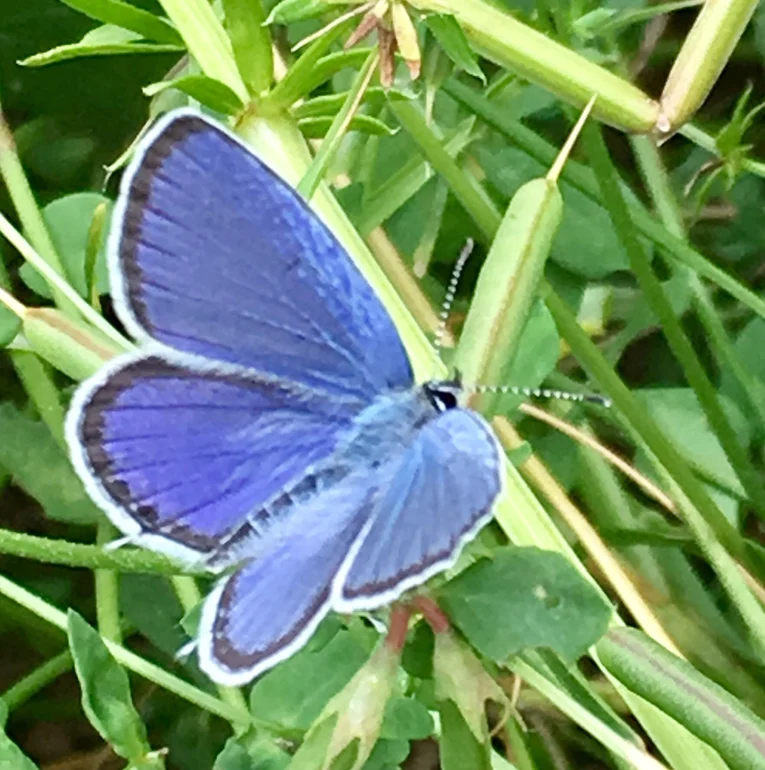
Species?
Cupido argiades (also Elkalyce argiades)
